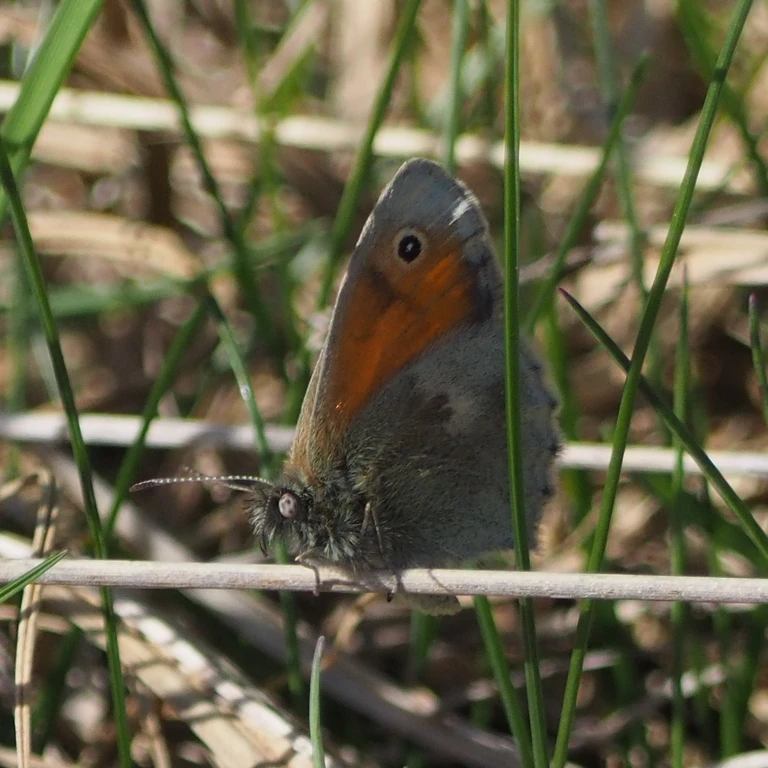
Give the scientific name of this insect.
Coenonympha pamphilus
